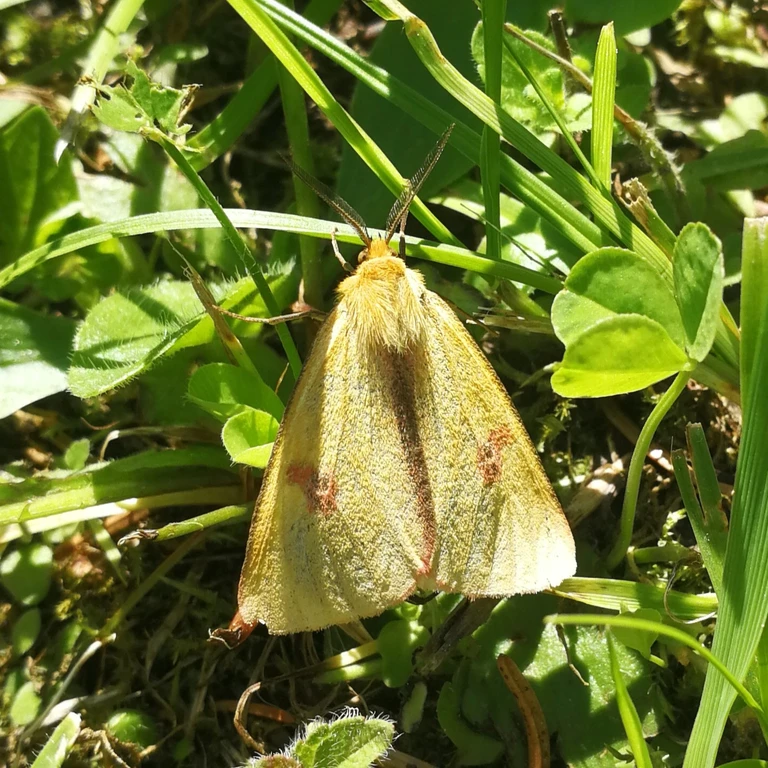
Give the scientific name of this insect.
Diacrisia sannio
